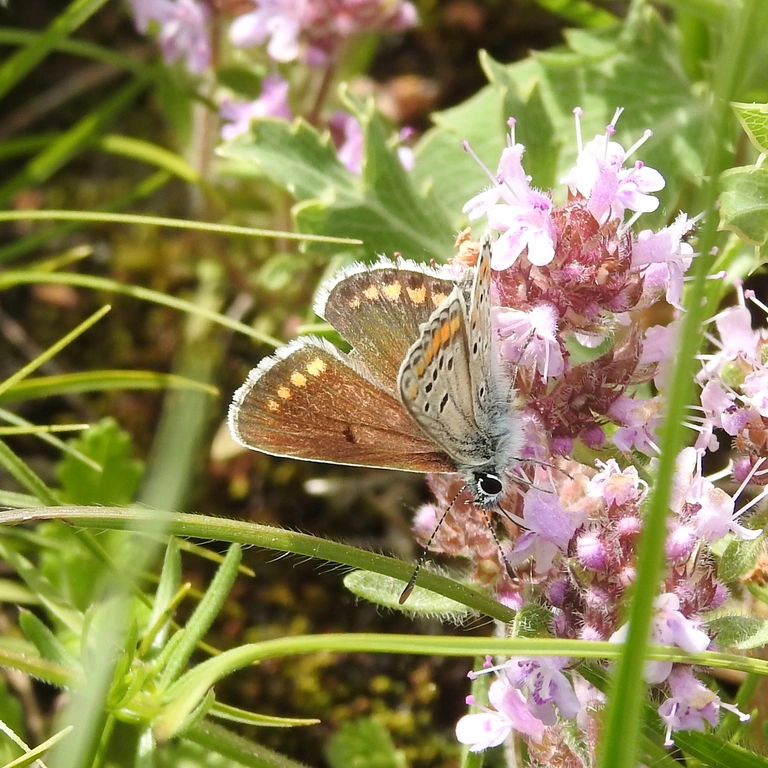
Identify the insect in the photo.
Aricia agestis/artaxerxes
